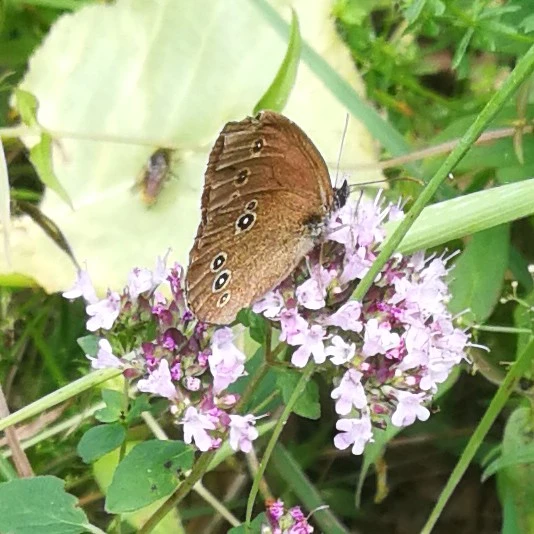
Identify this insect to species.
Aphantopus hyperantus
